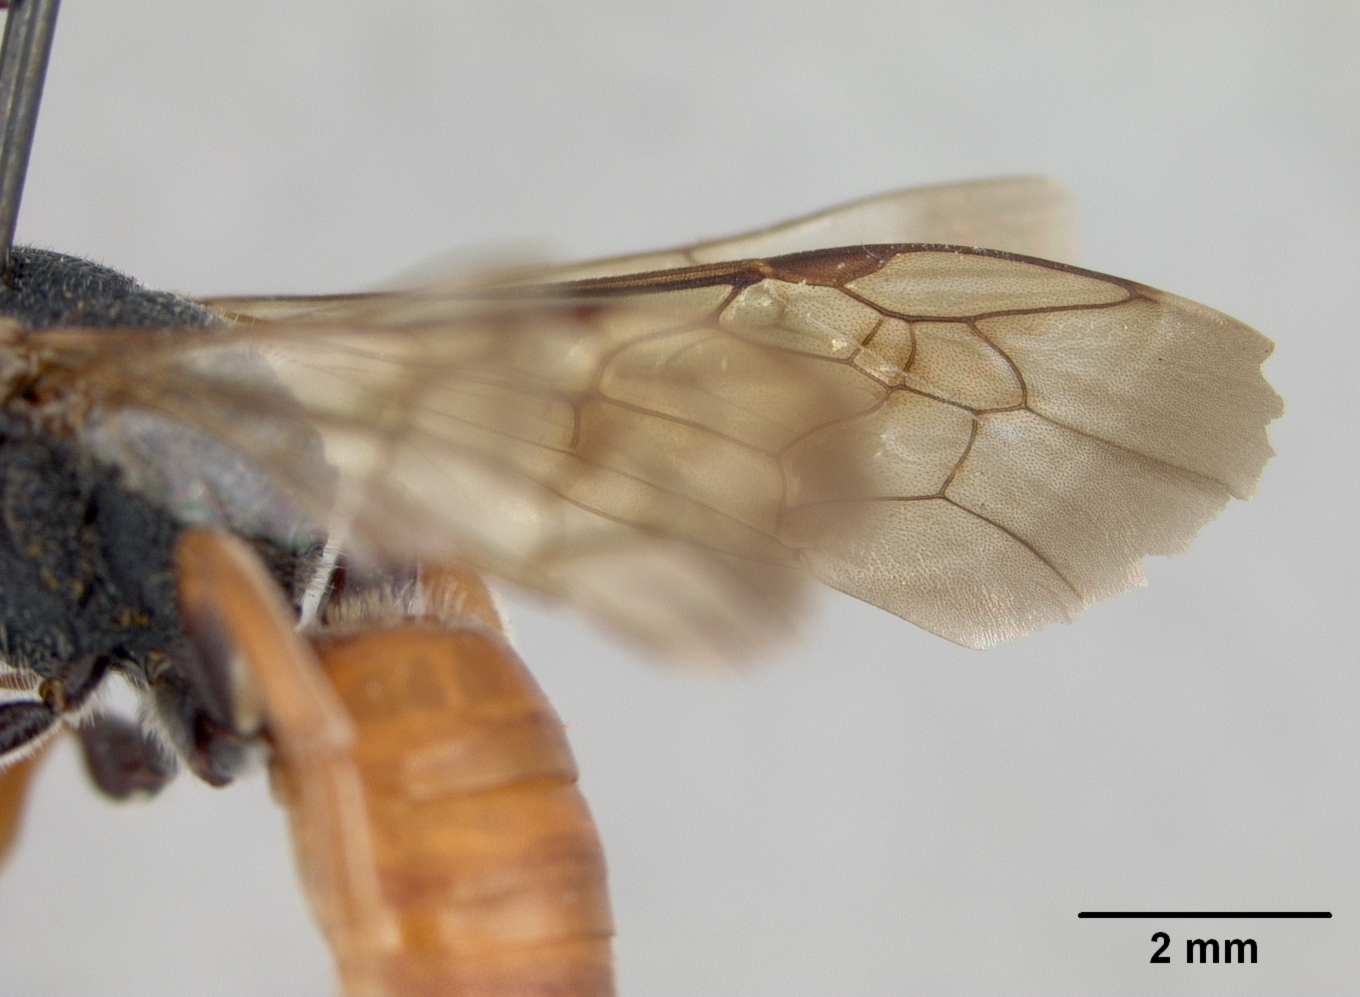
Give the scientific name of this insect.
Sphecodes rufipennis
